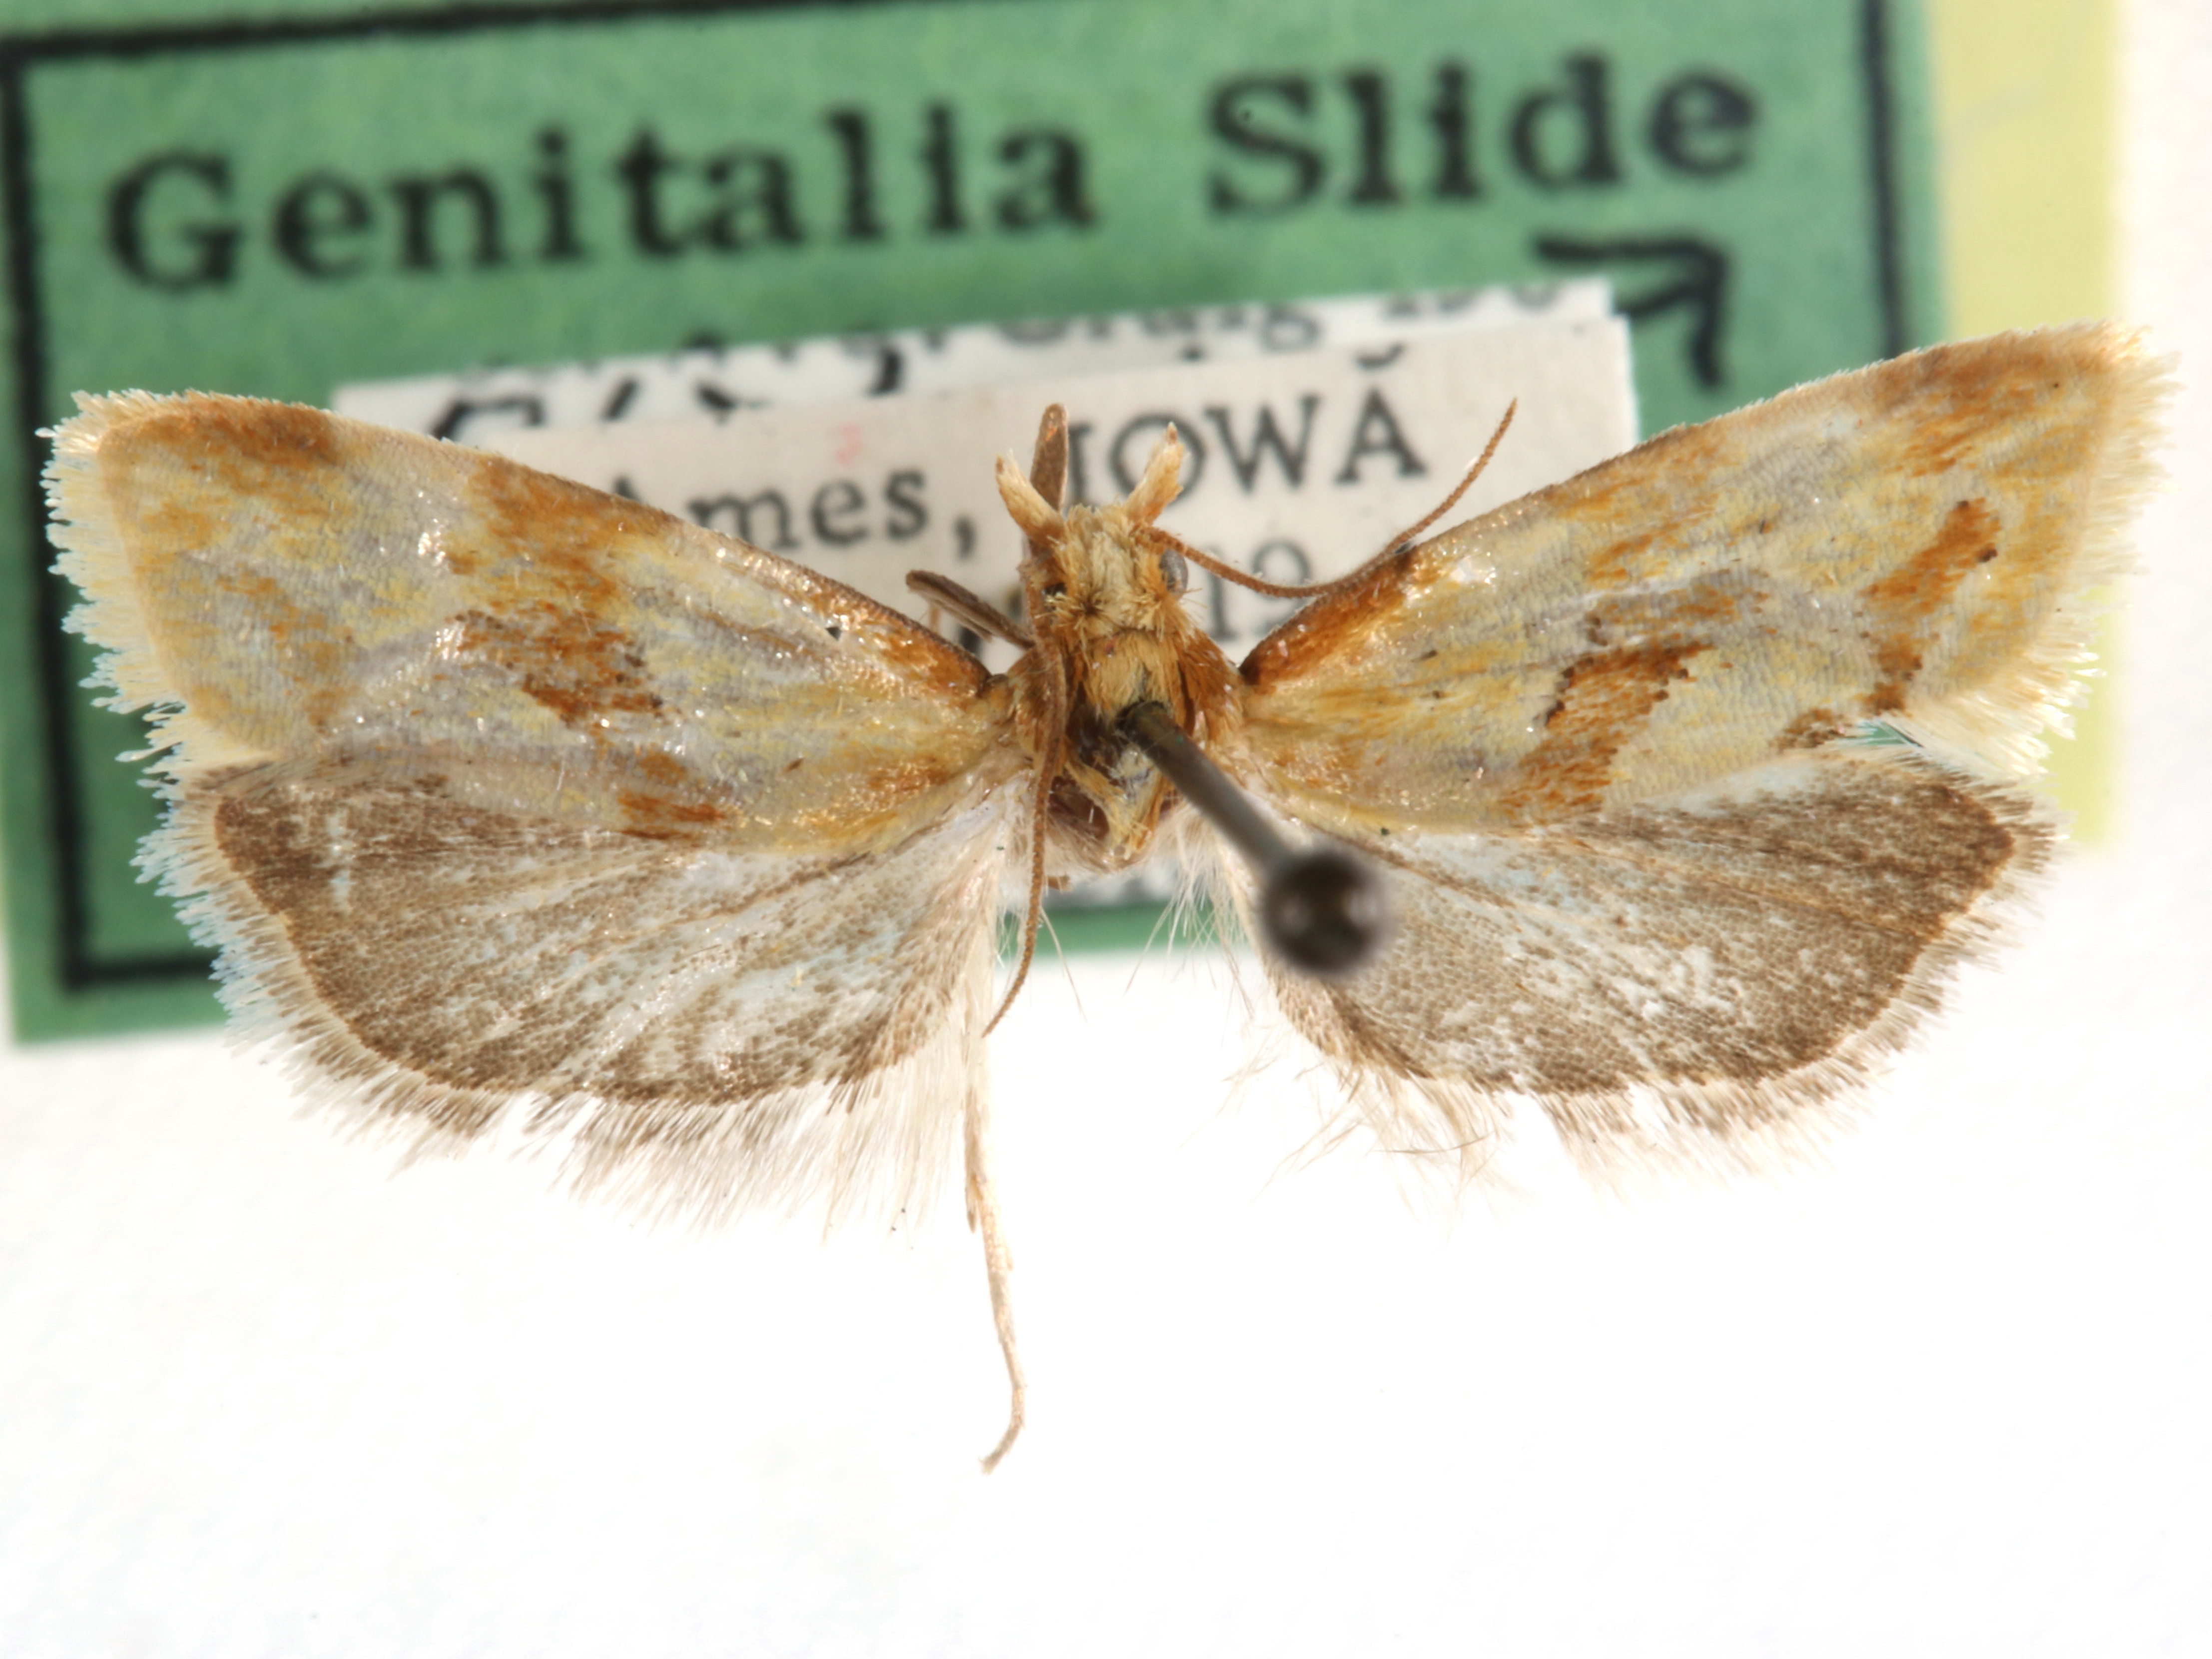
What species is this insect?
Aethes louisiana
